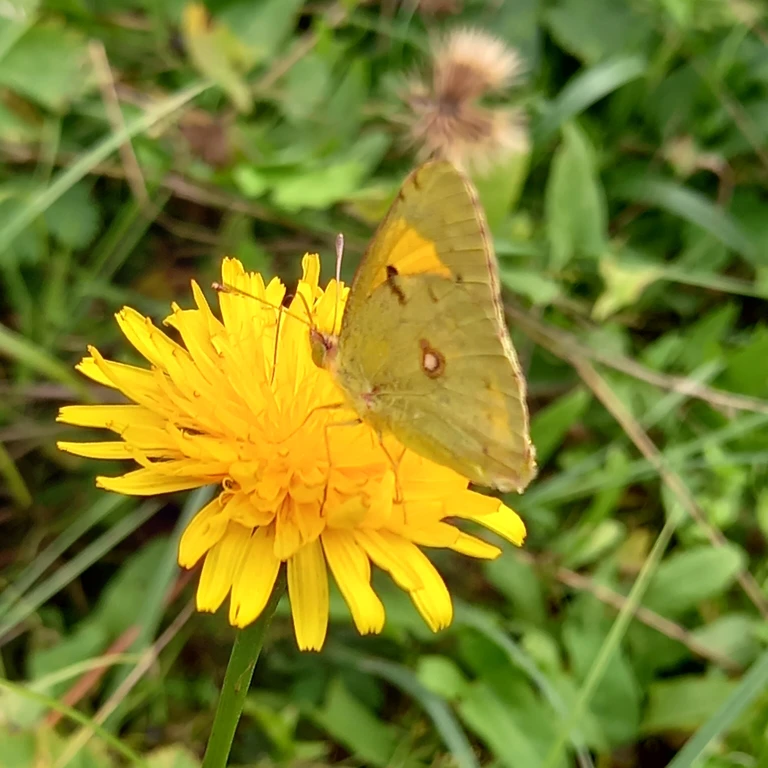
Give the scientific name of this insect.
Colias croceus
